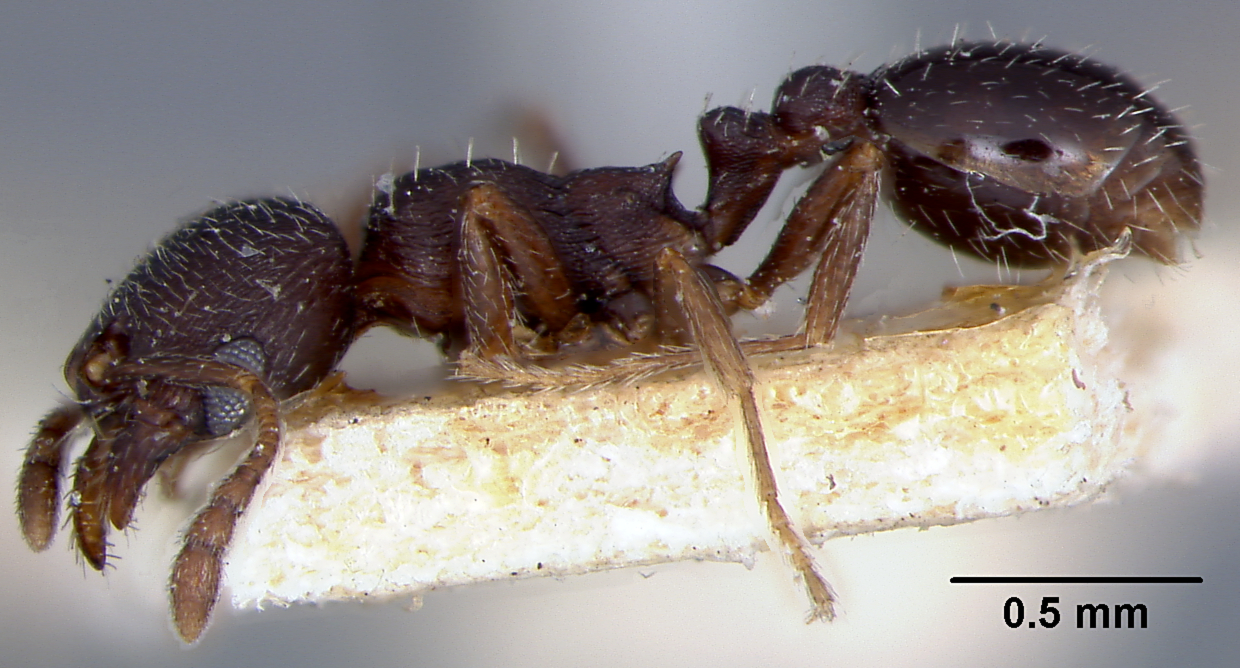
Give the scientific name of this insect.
Oxyopomyrmex santschii
